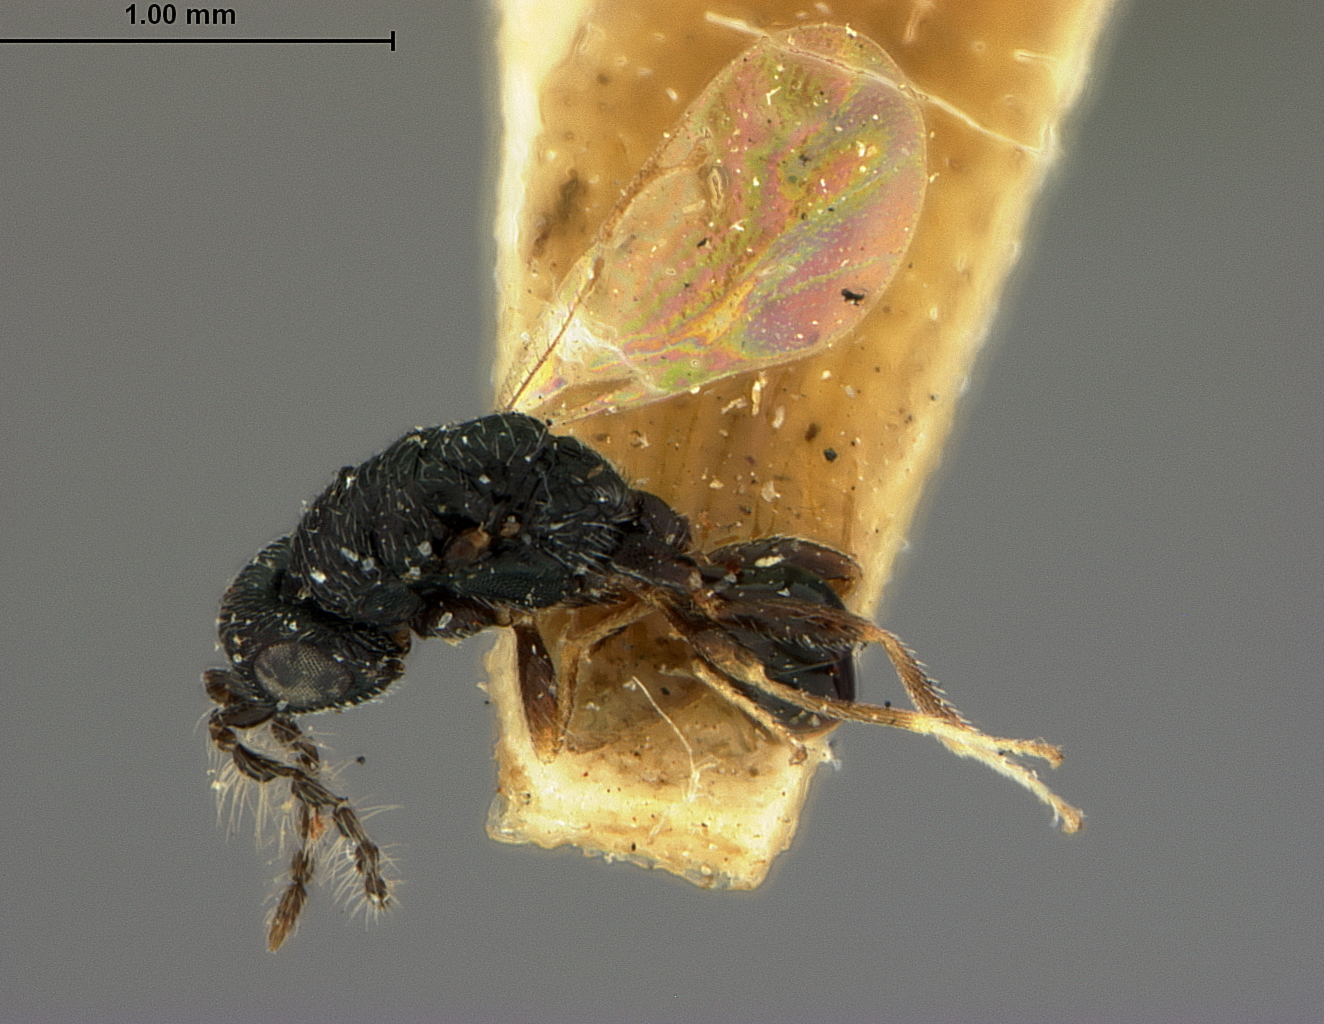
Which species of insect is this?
Eurytoma tomici
